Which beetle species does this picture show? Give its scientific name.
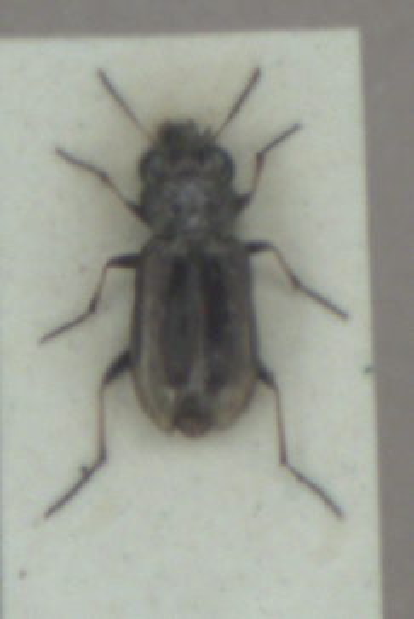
Notiophilus biguttatus
